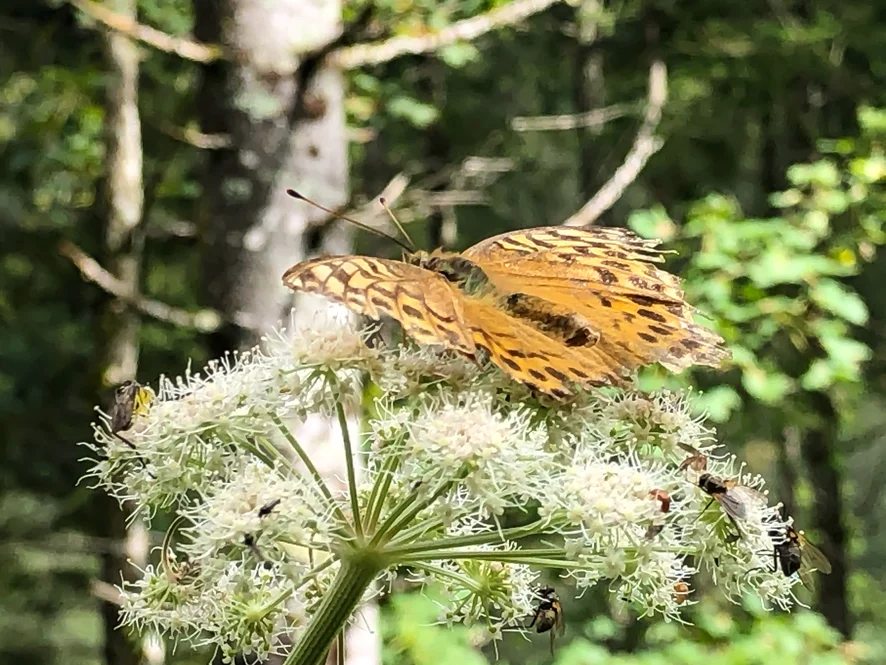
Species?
Argynnis paphia
